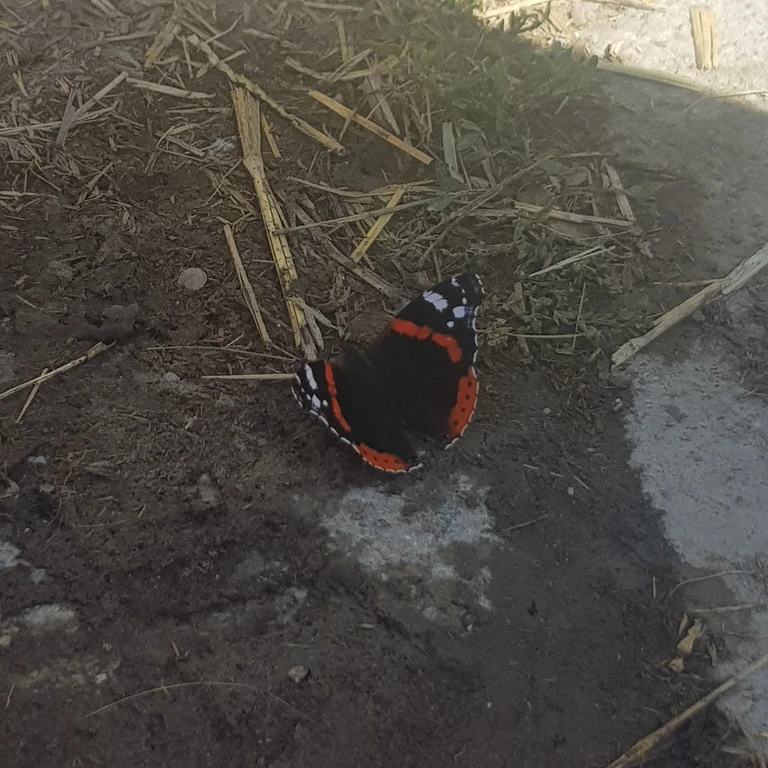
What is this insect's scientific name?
Vanessa atalanta
